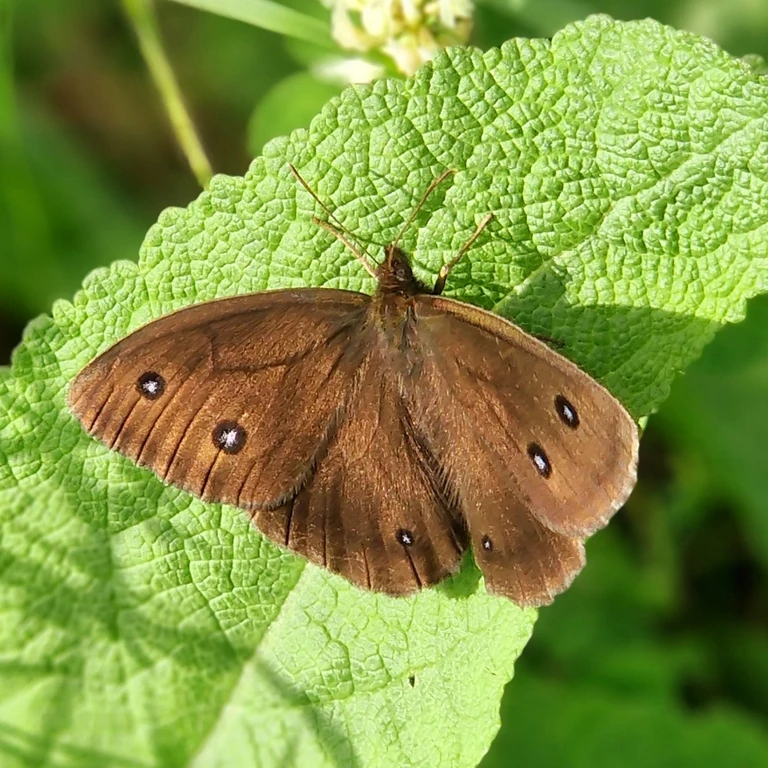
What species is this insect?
Minois dryas
